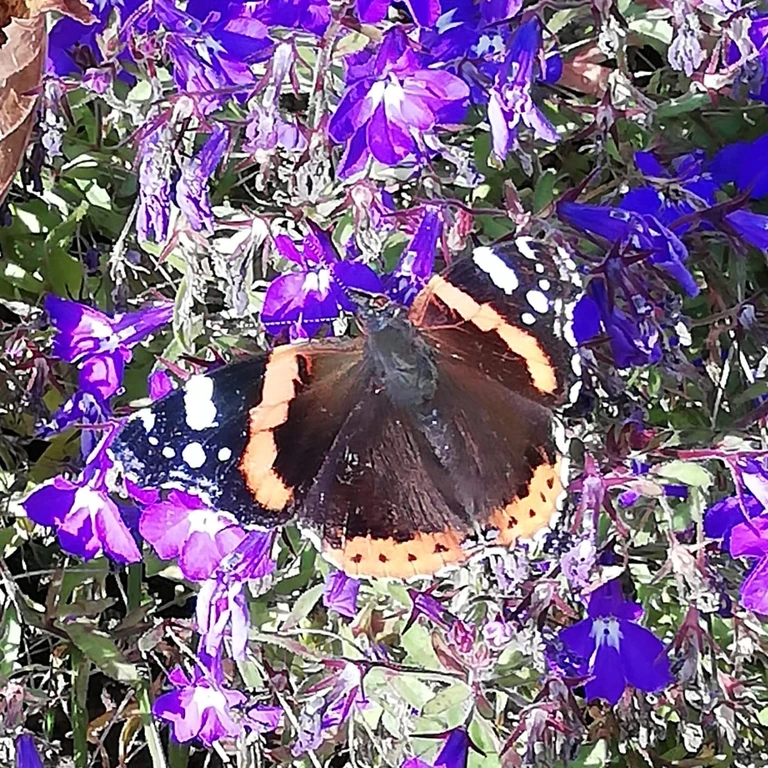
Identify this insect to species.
Vanessa atalanta
